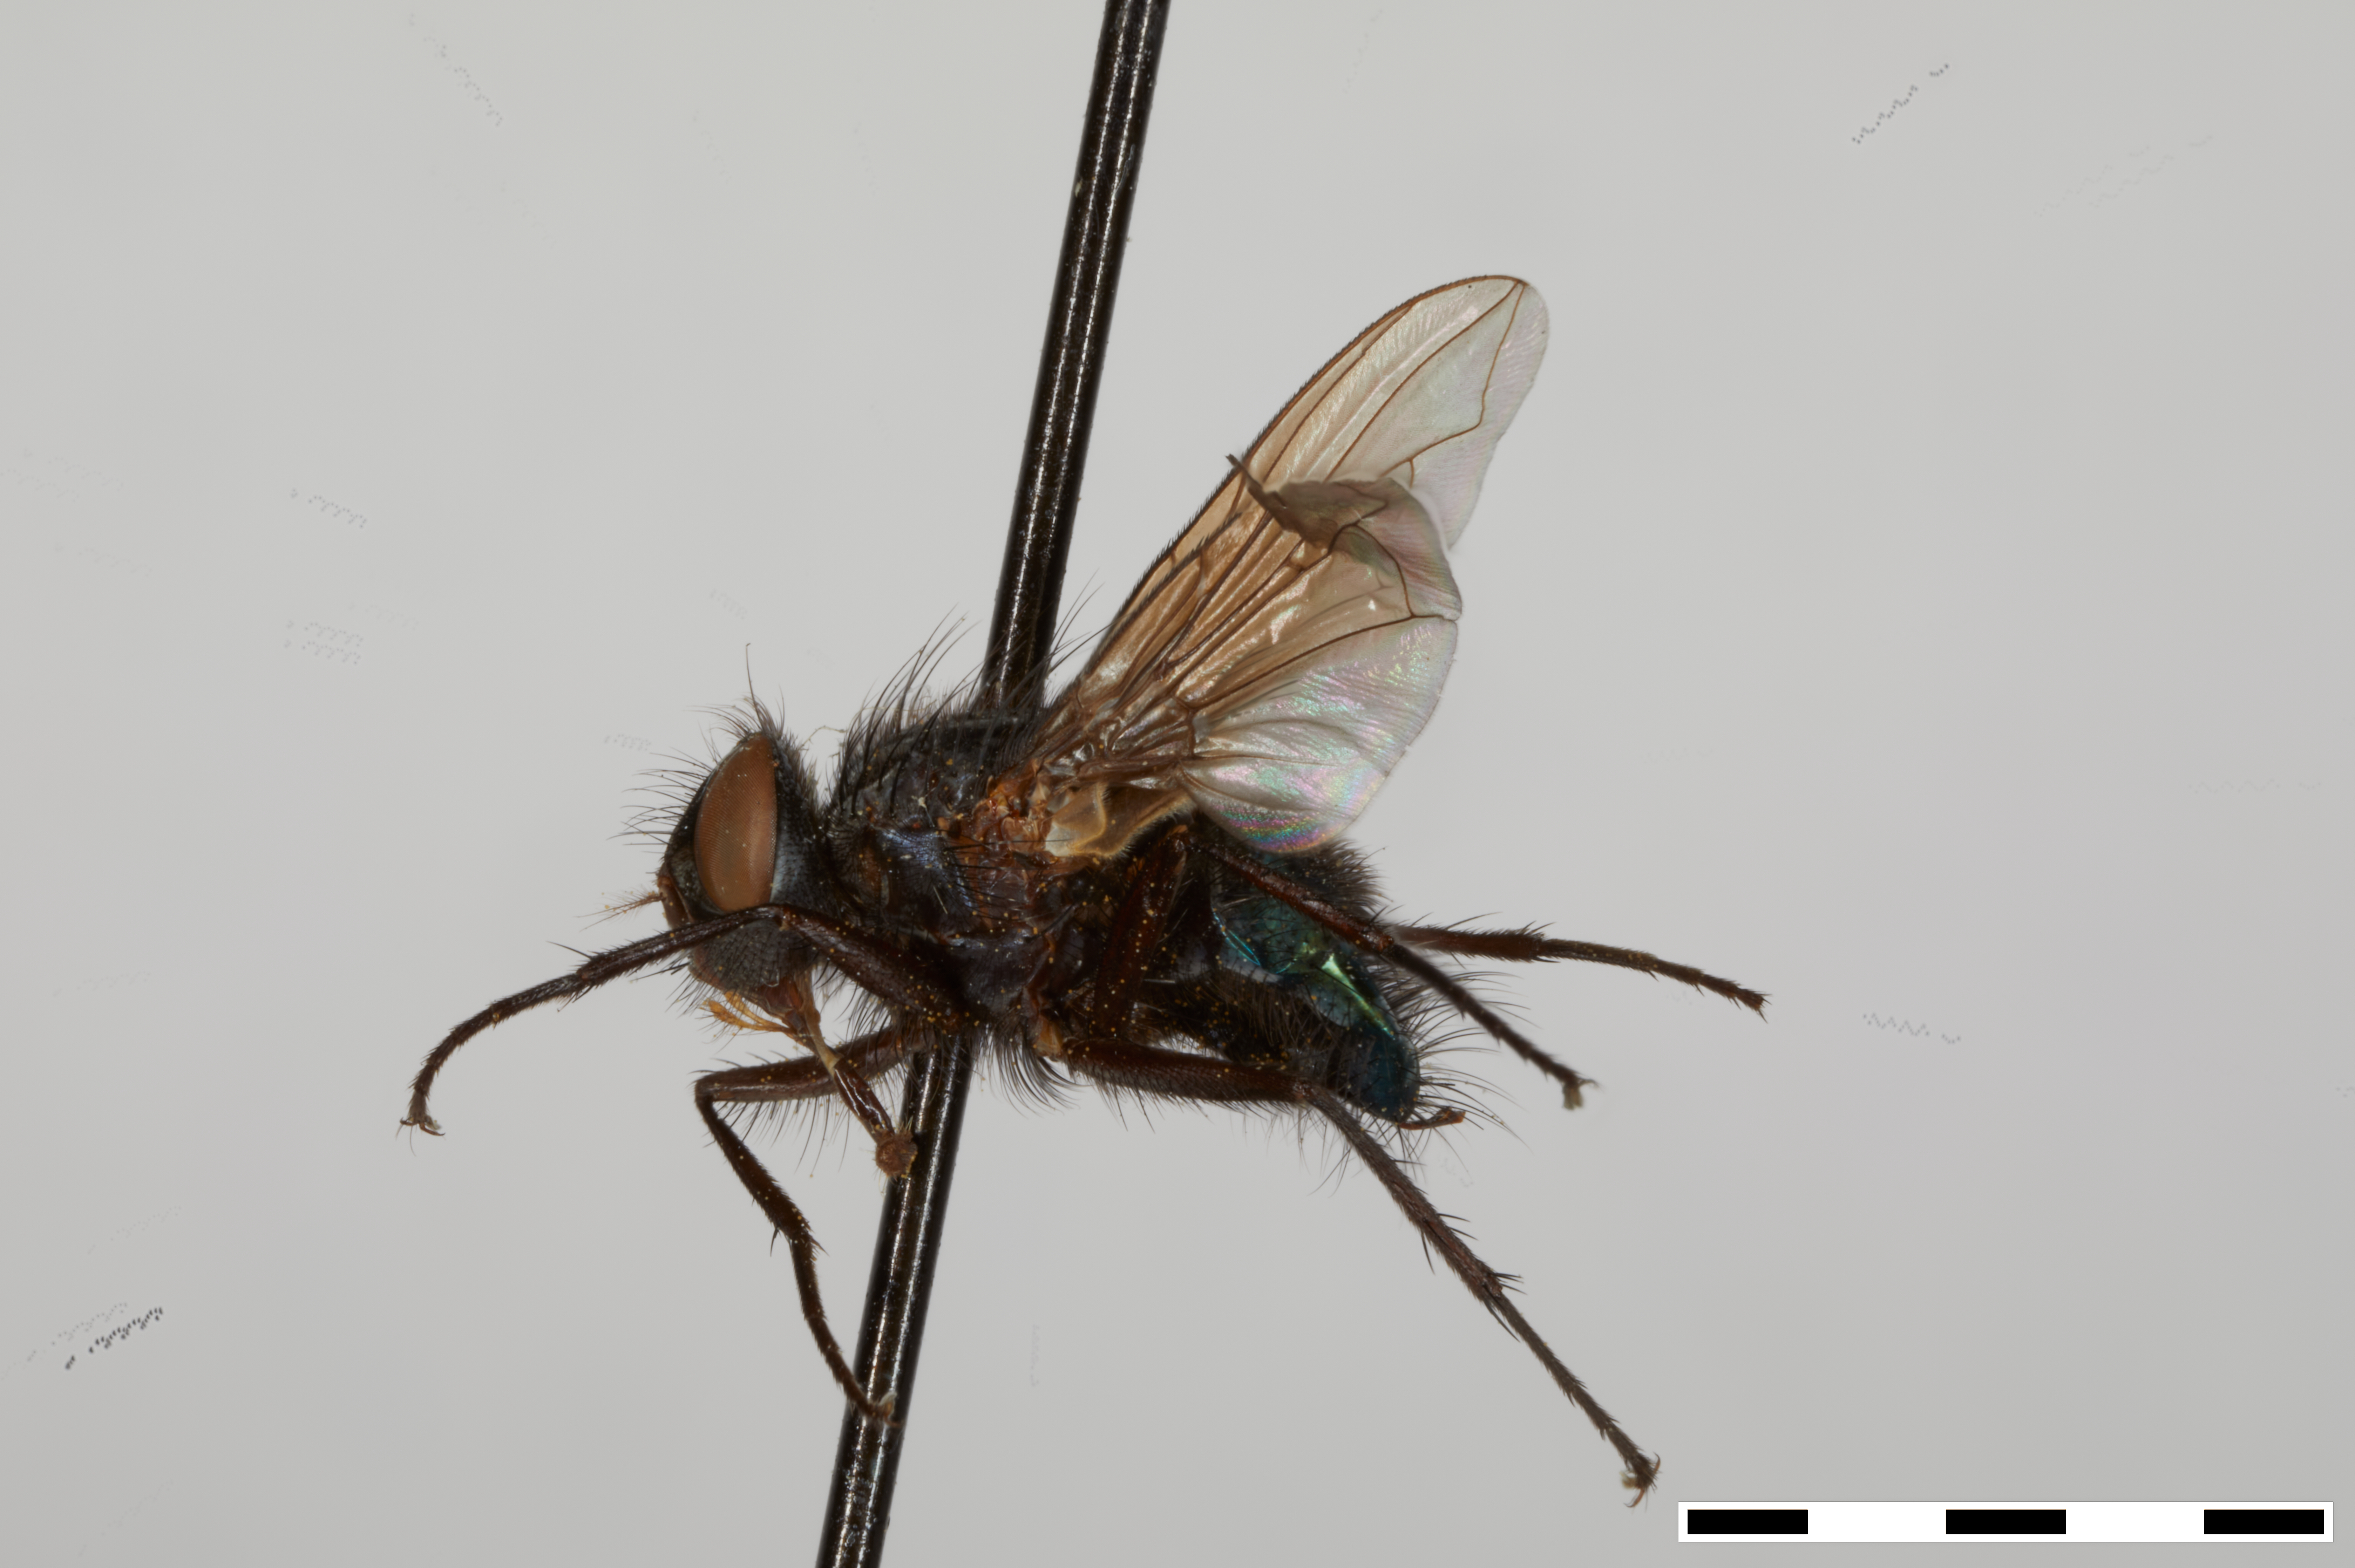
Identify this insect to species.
Onesia townsendi
